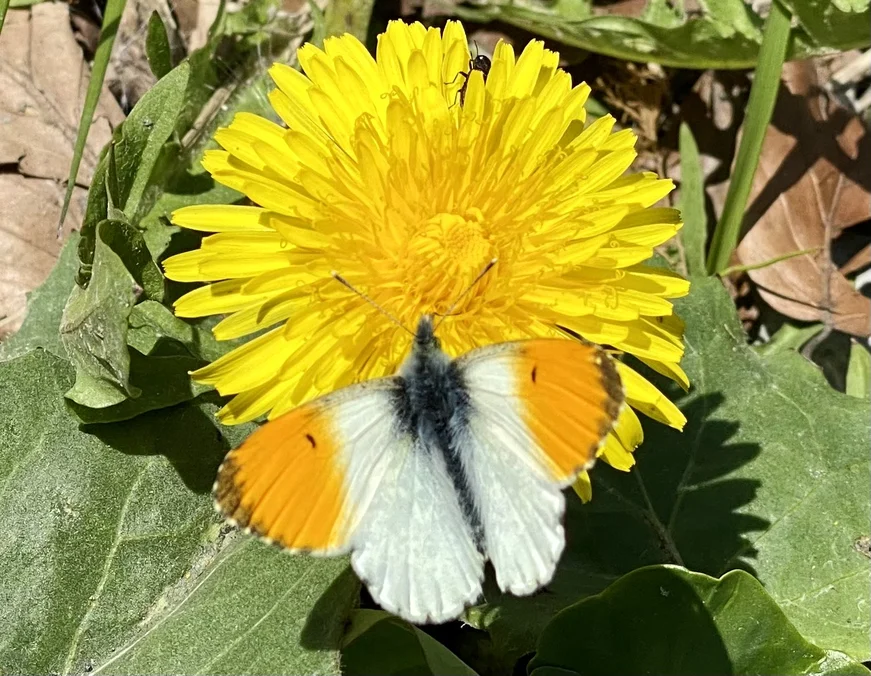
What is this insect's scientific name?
Anthocharis cardamines
